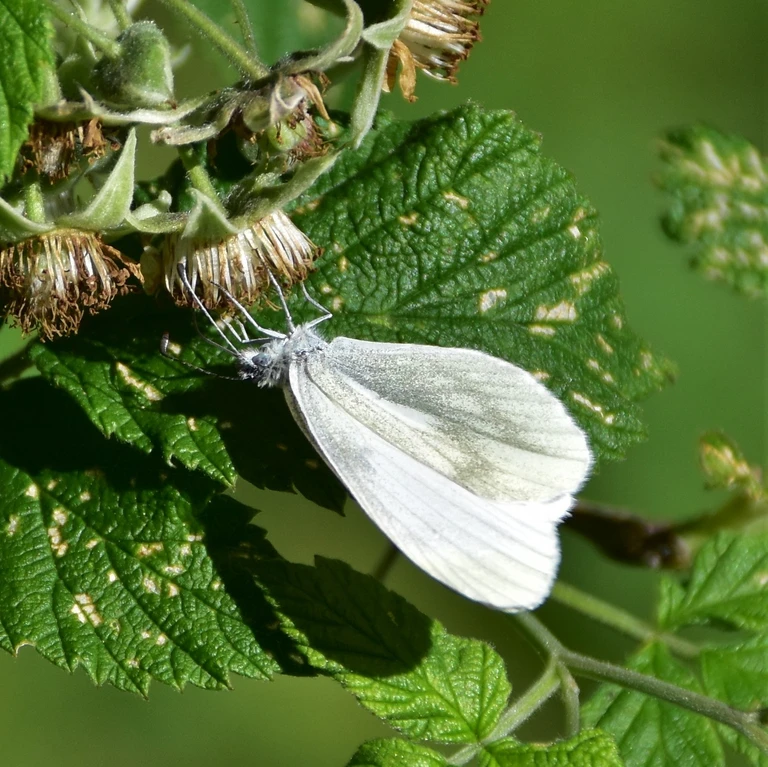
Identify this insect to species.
Leptidea sinapis/juvernica
